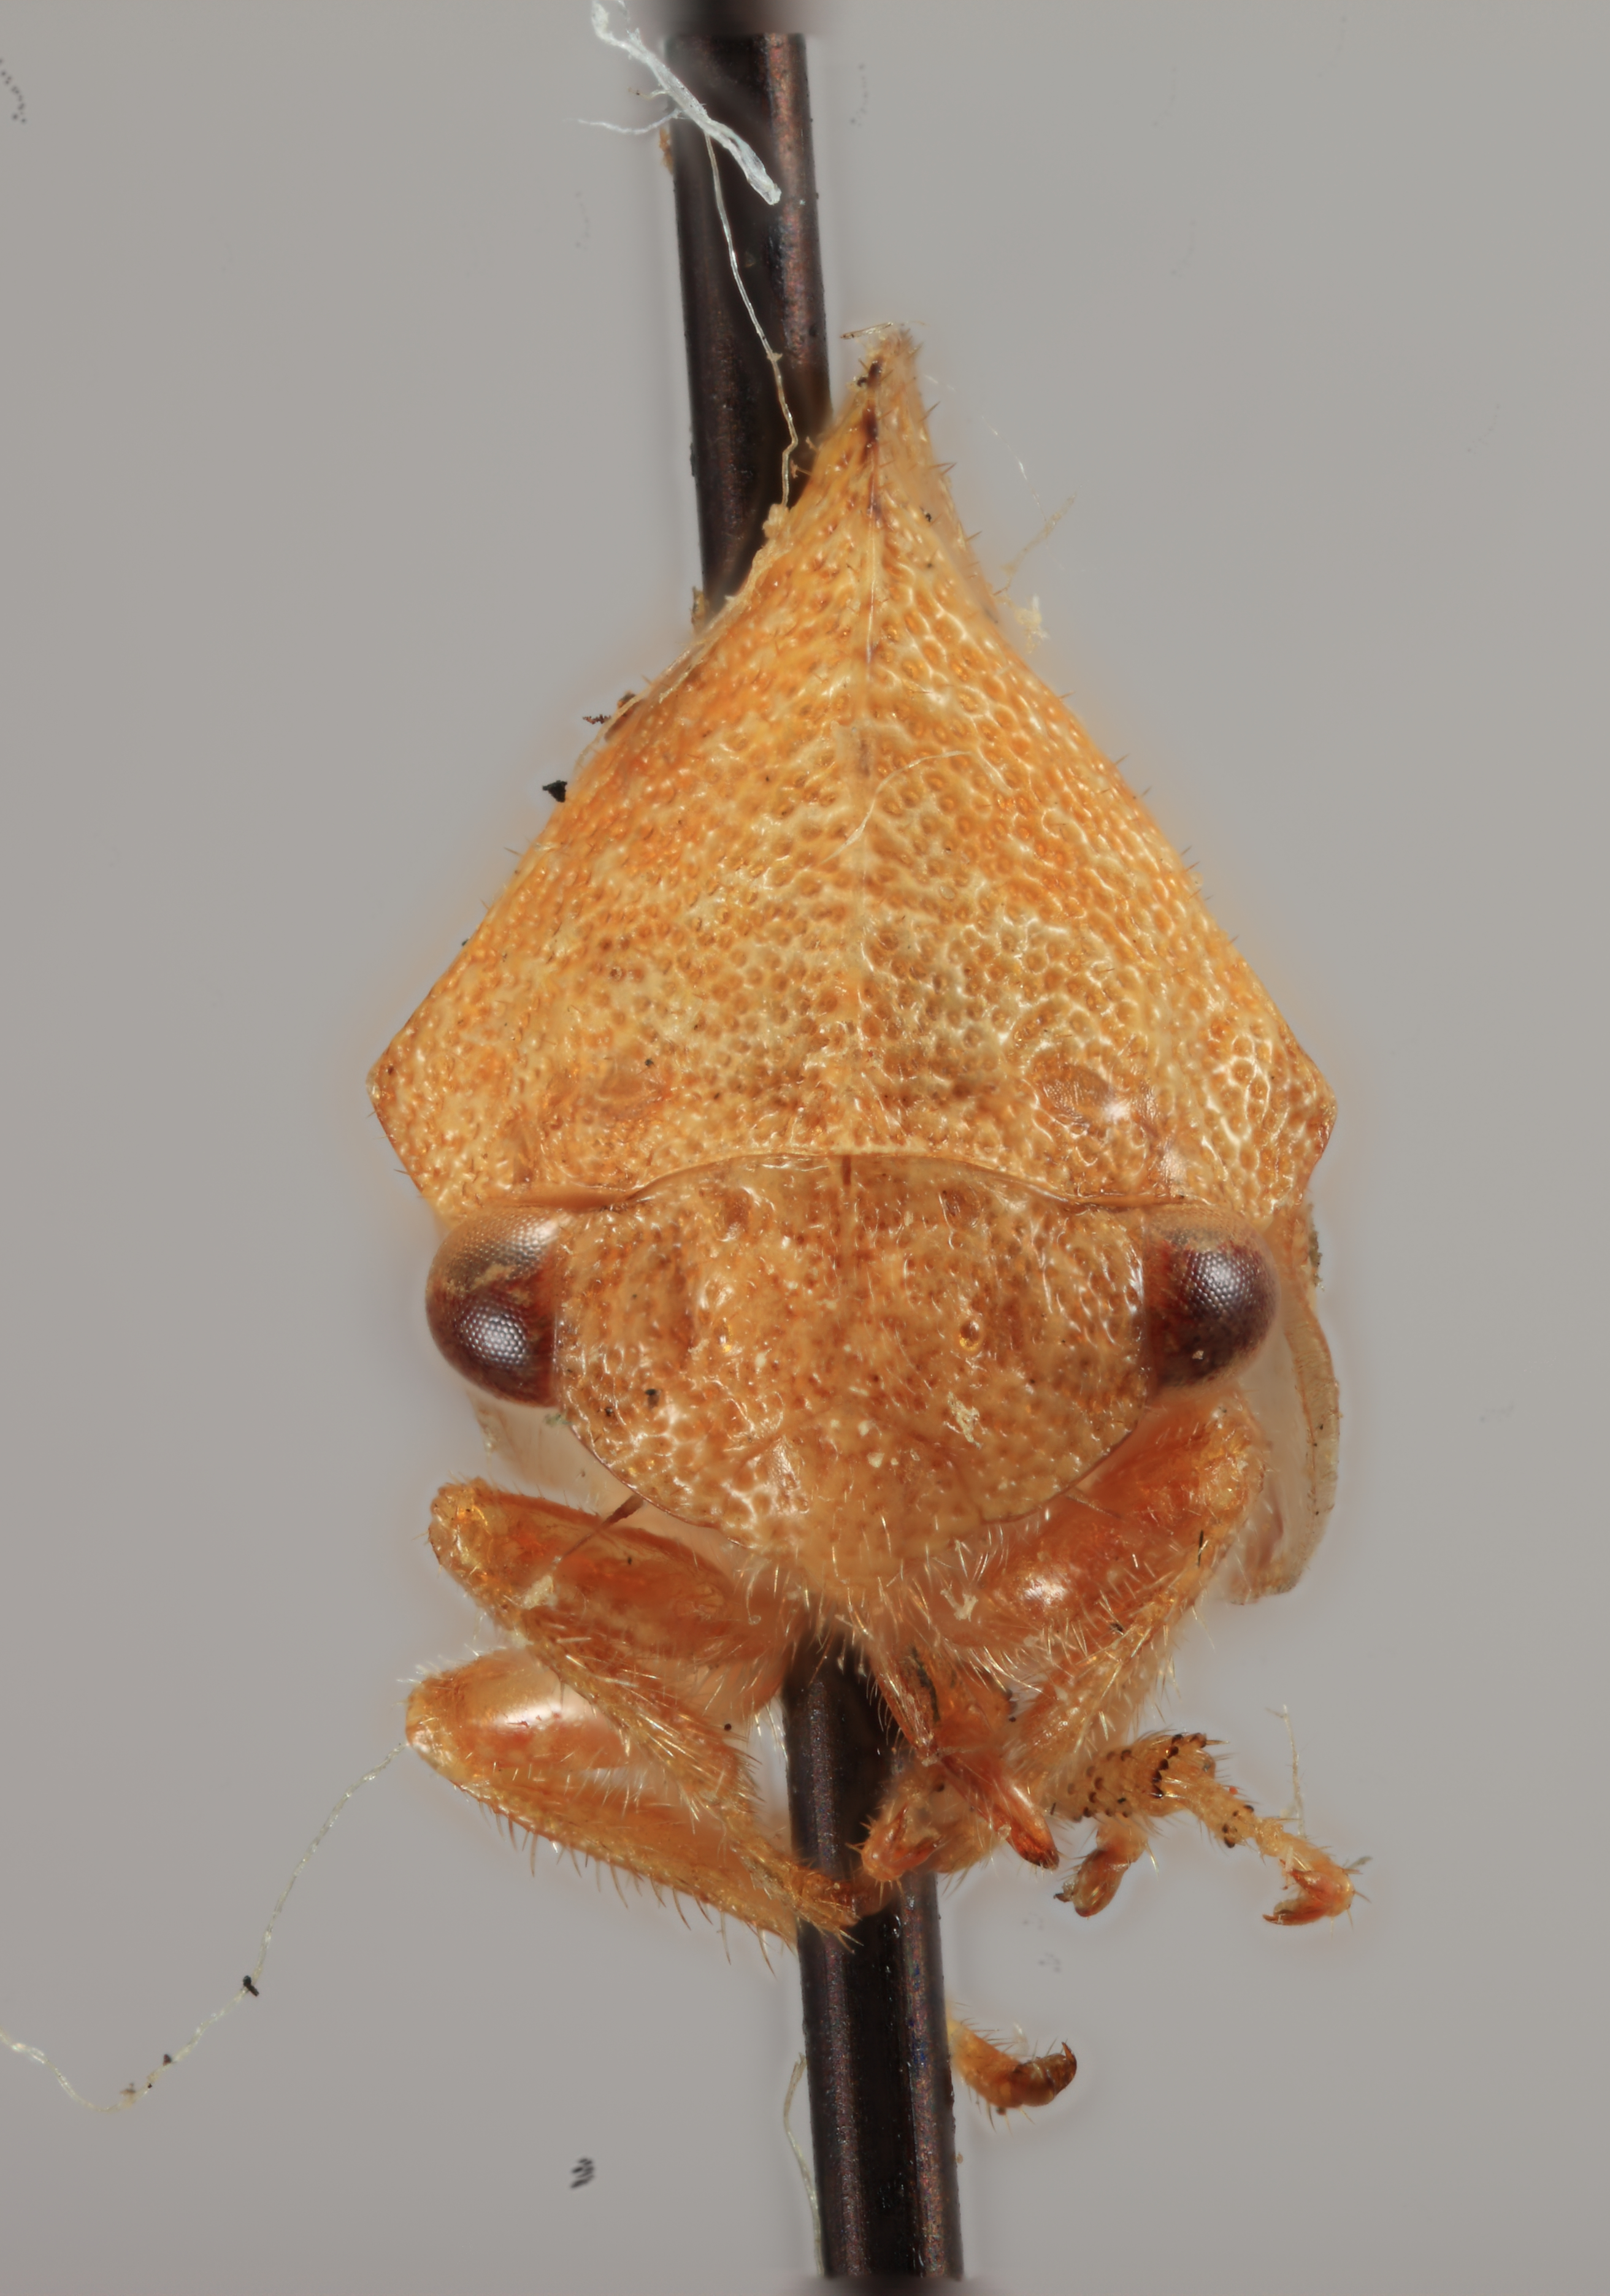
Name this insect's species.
Atymna distincta
